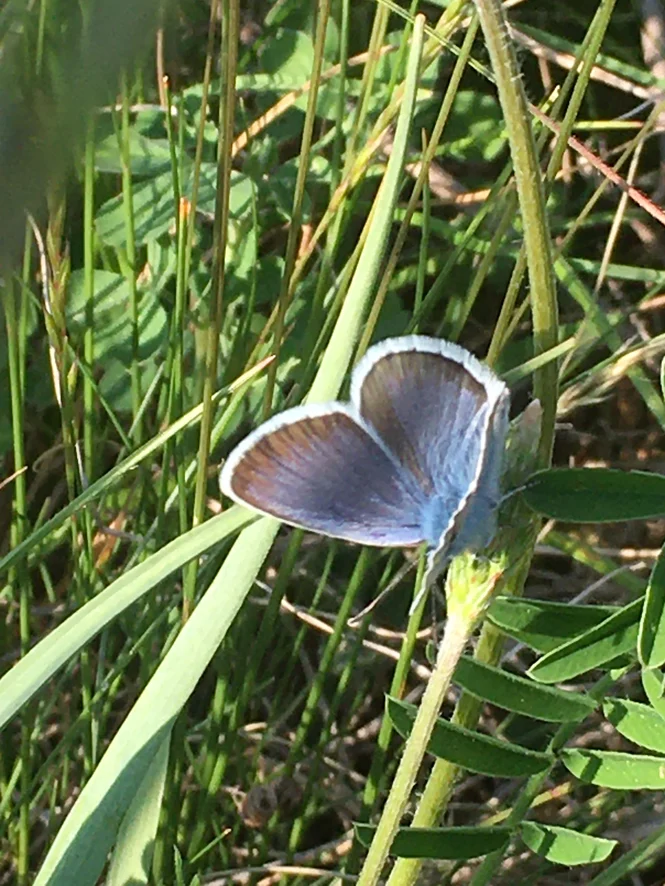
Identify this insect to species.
Plebejus argus
